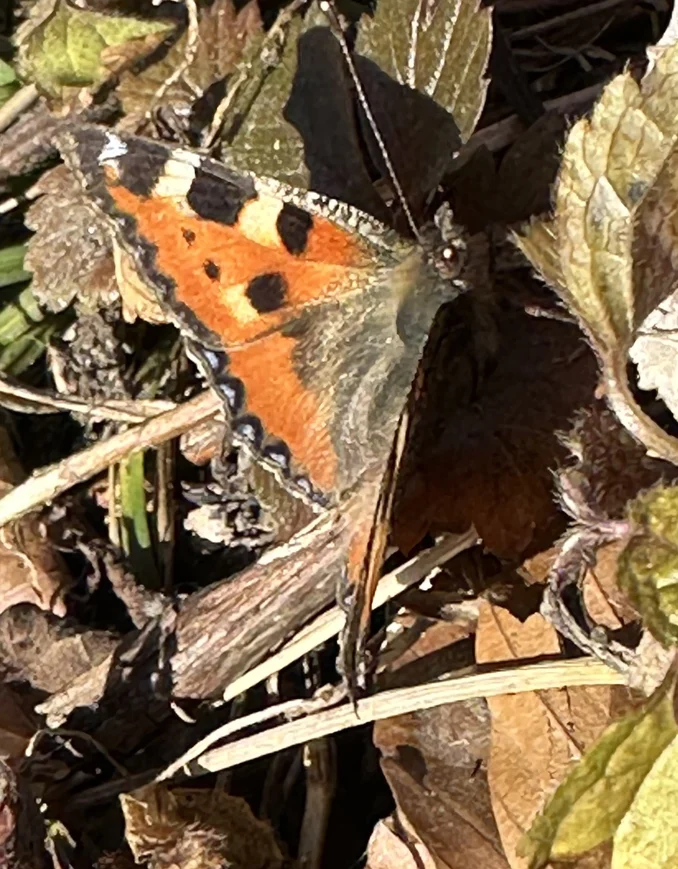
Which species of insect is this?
Aglais urticae
